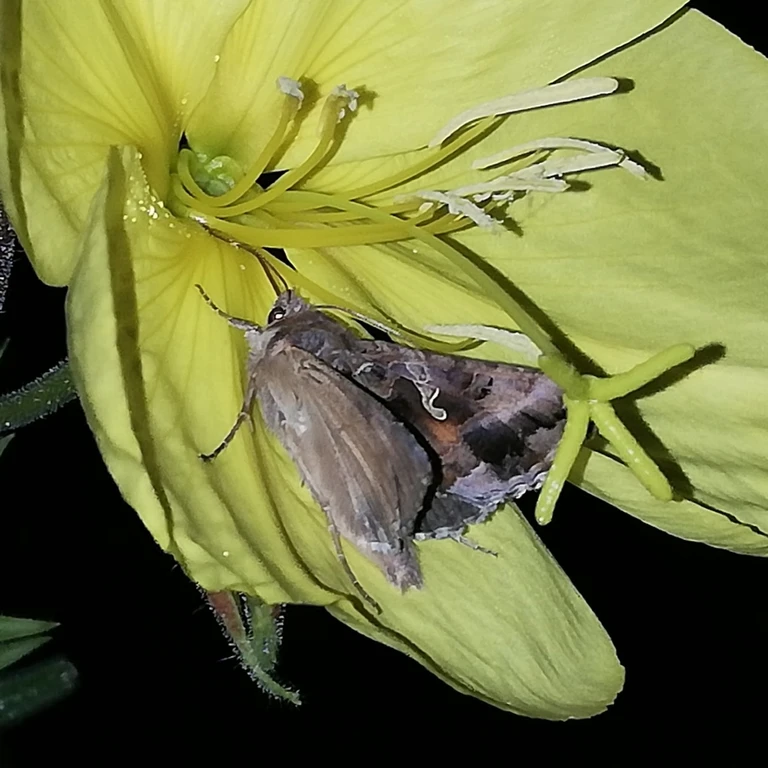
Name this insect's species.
Autographa gamma
